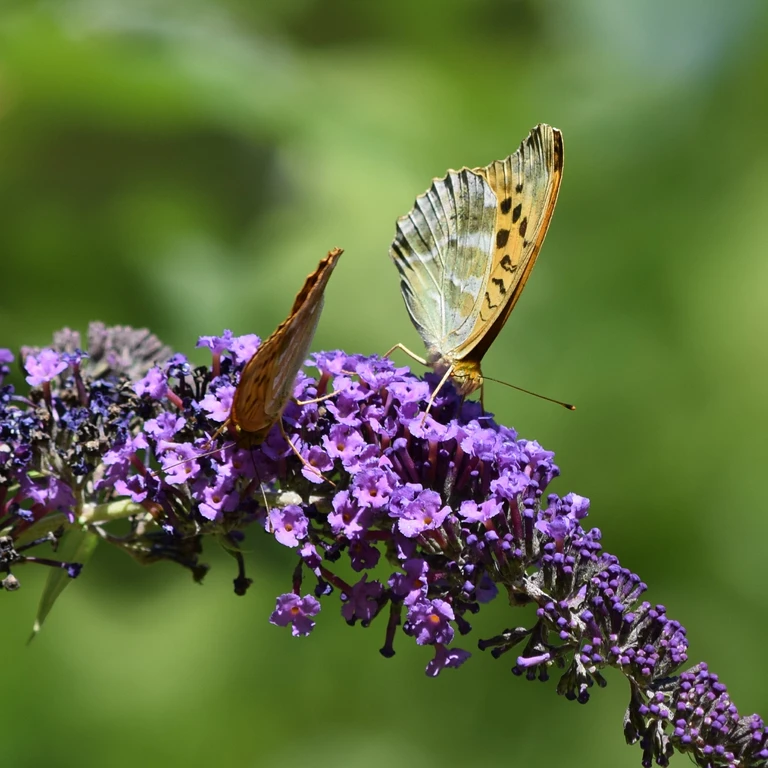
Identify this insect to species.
Argynnis paphia
